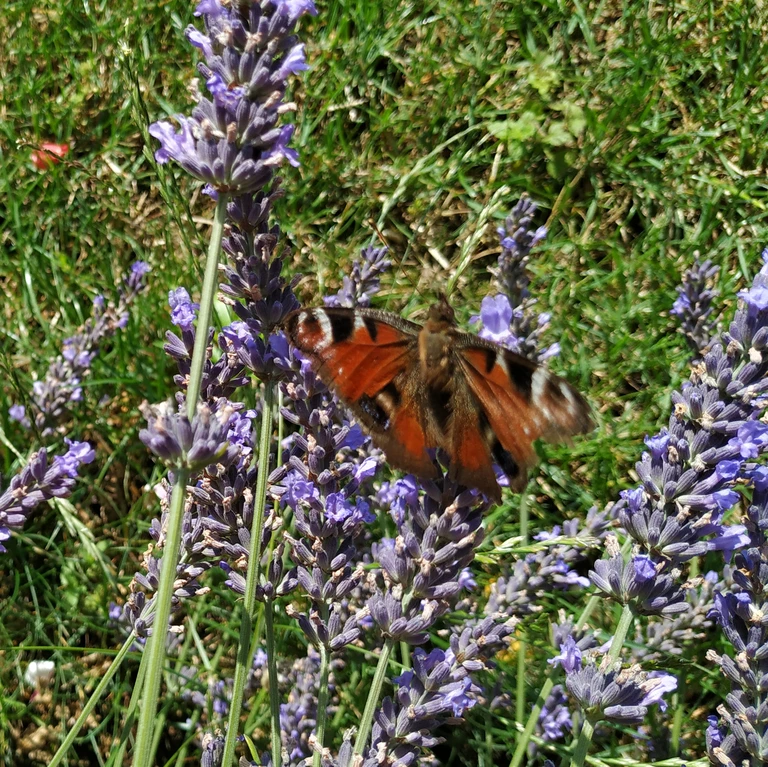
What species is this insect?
Aglais io
